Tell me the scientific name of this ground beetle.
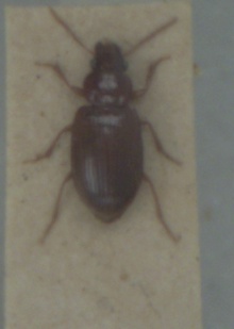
Bradycellus verbasci
